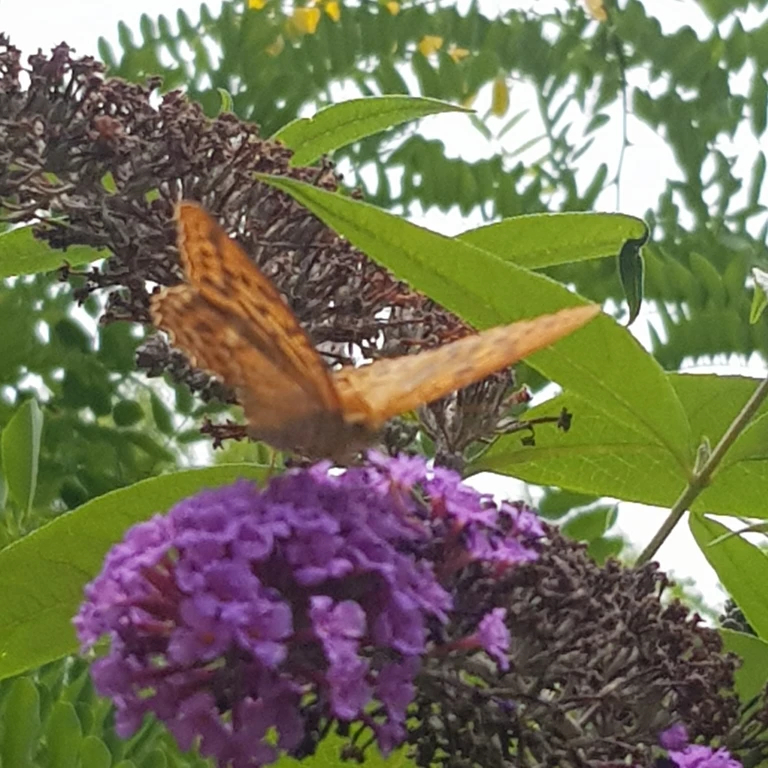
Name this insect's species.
Argynnis paphia
